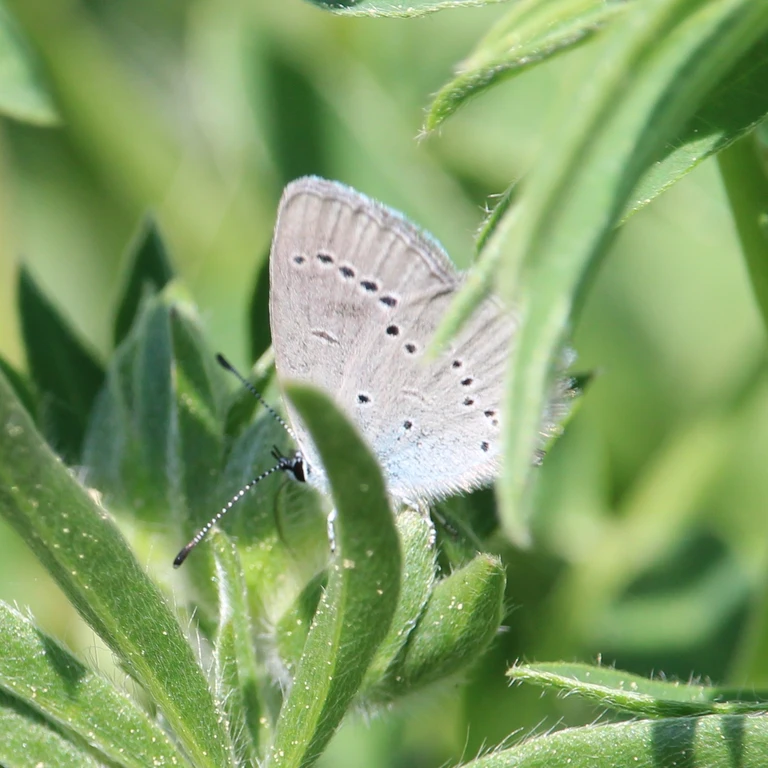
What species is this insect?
Cupido minimus
